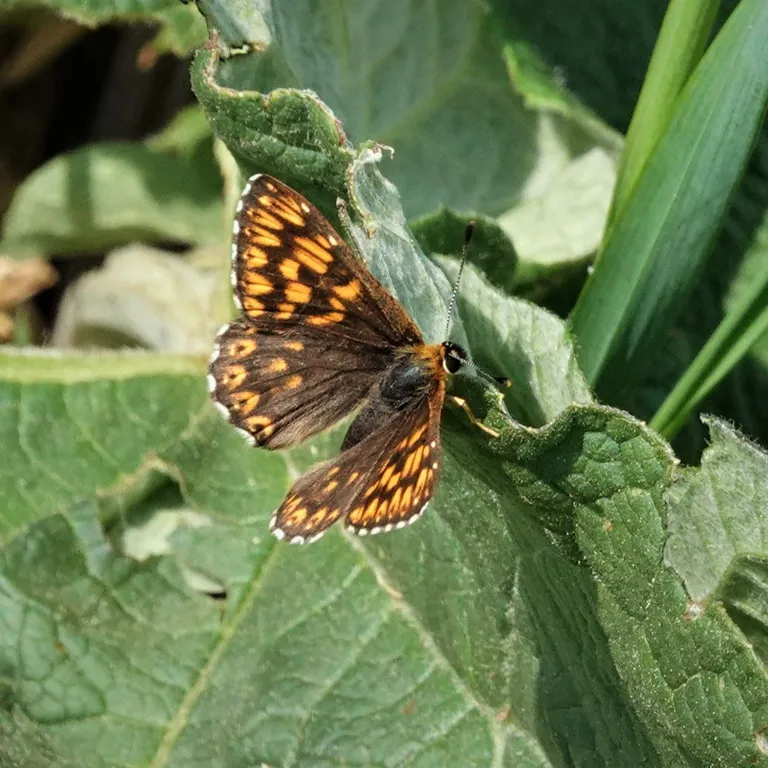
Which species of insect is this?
Hamearis lucina
